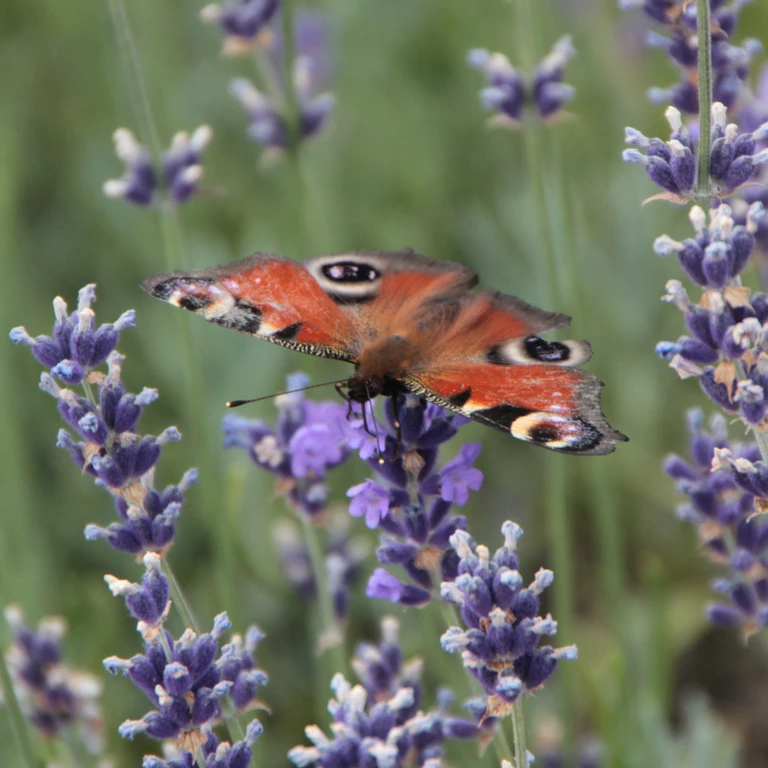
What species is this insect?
Aglais io
